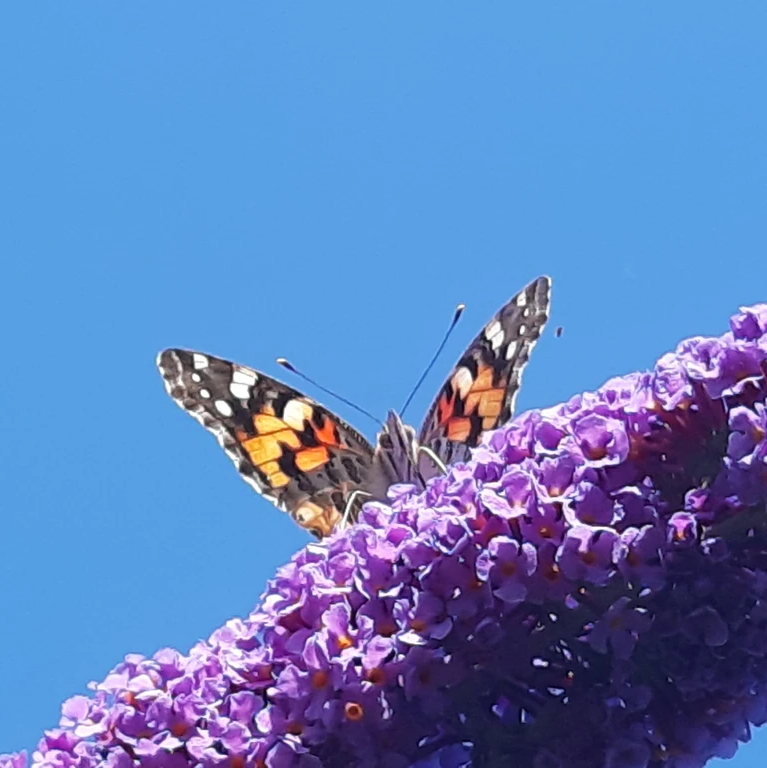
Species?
Vanessa cardui
